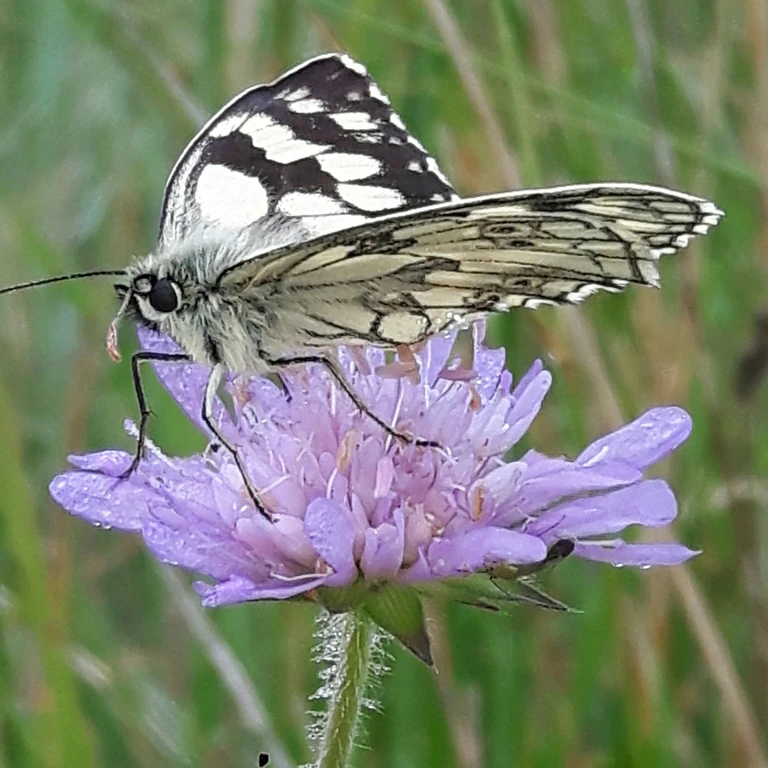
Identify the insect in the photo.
Melanargia galathea
